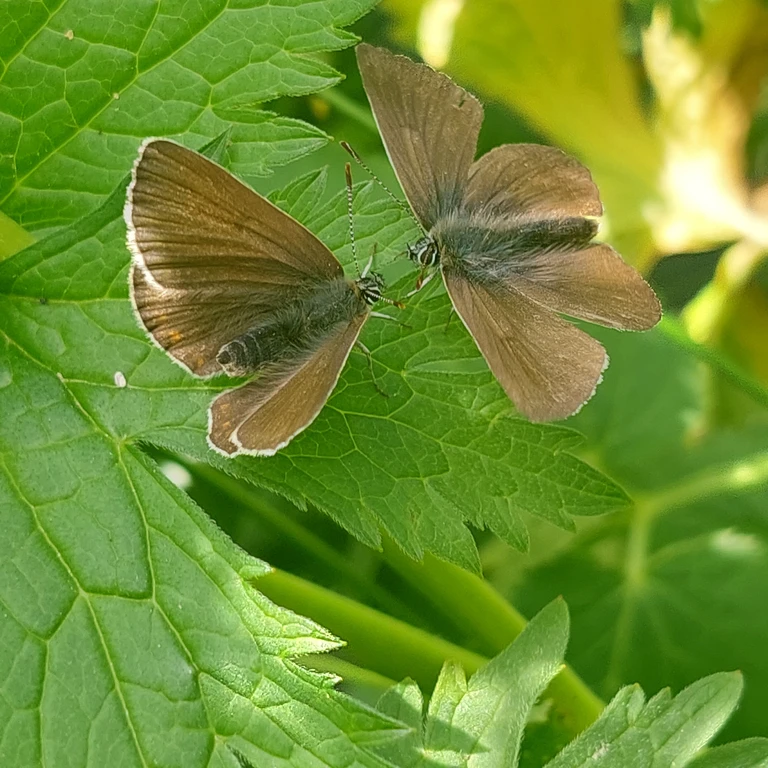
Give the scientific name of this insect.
Eumedonia eumedon
